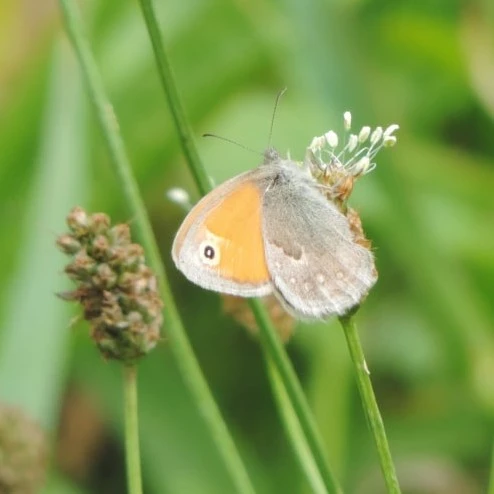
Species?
Coenonympha pamphilus
